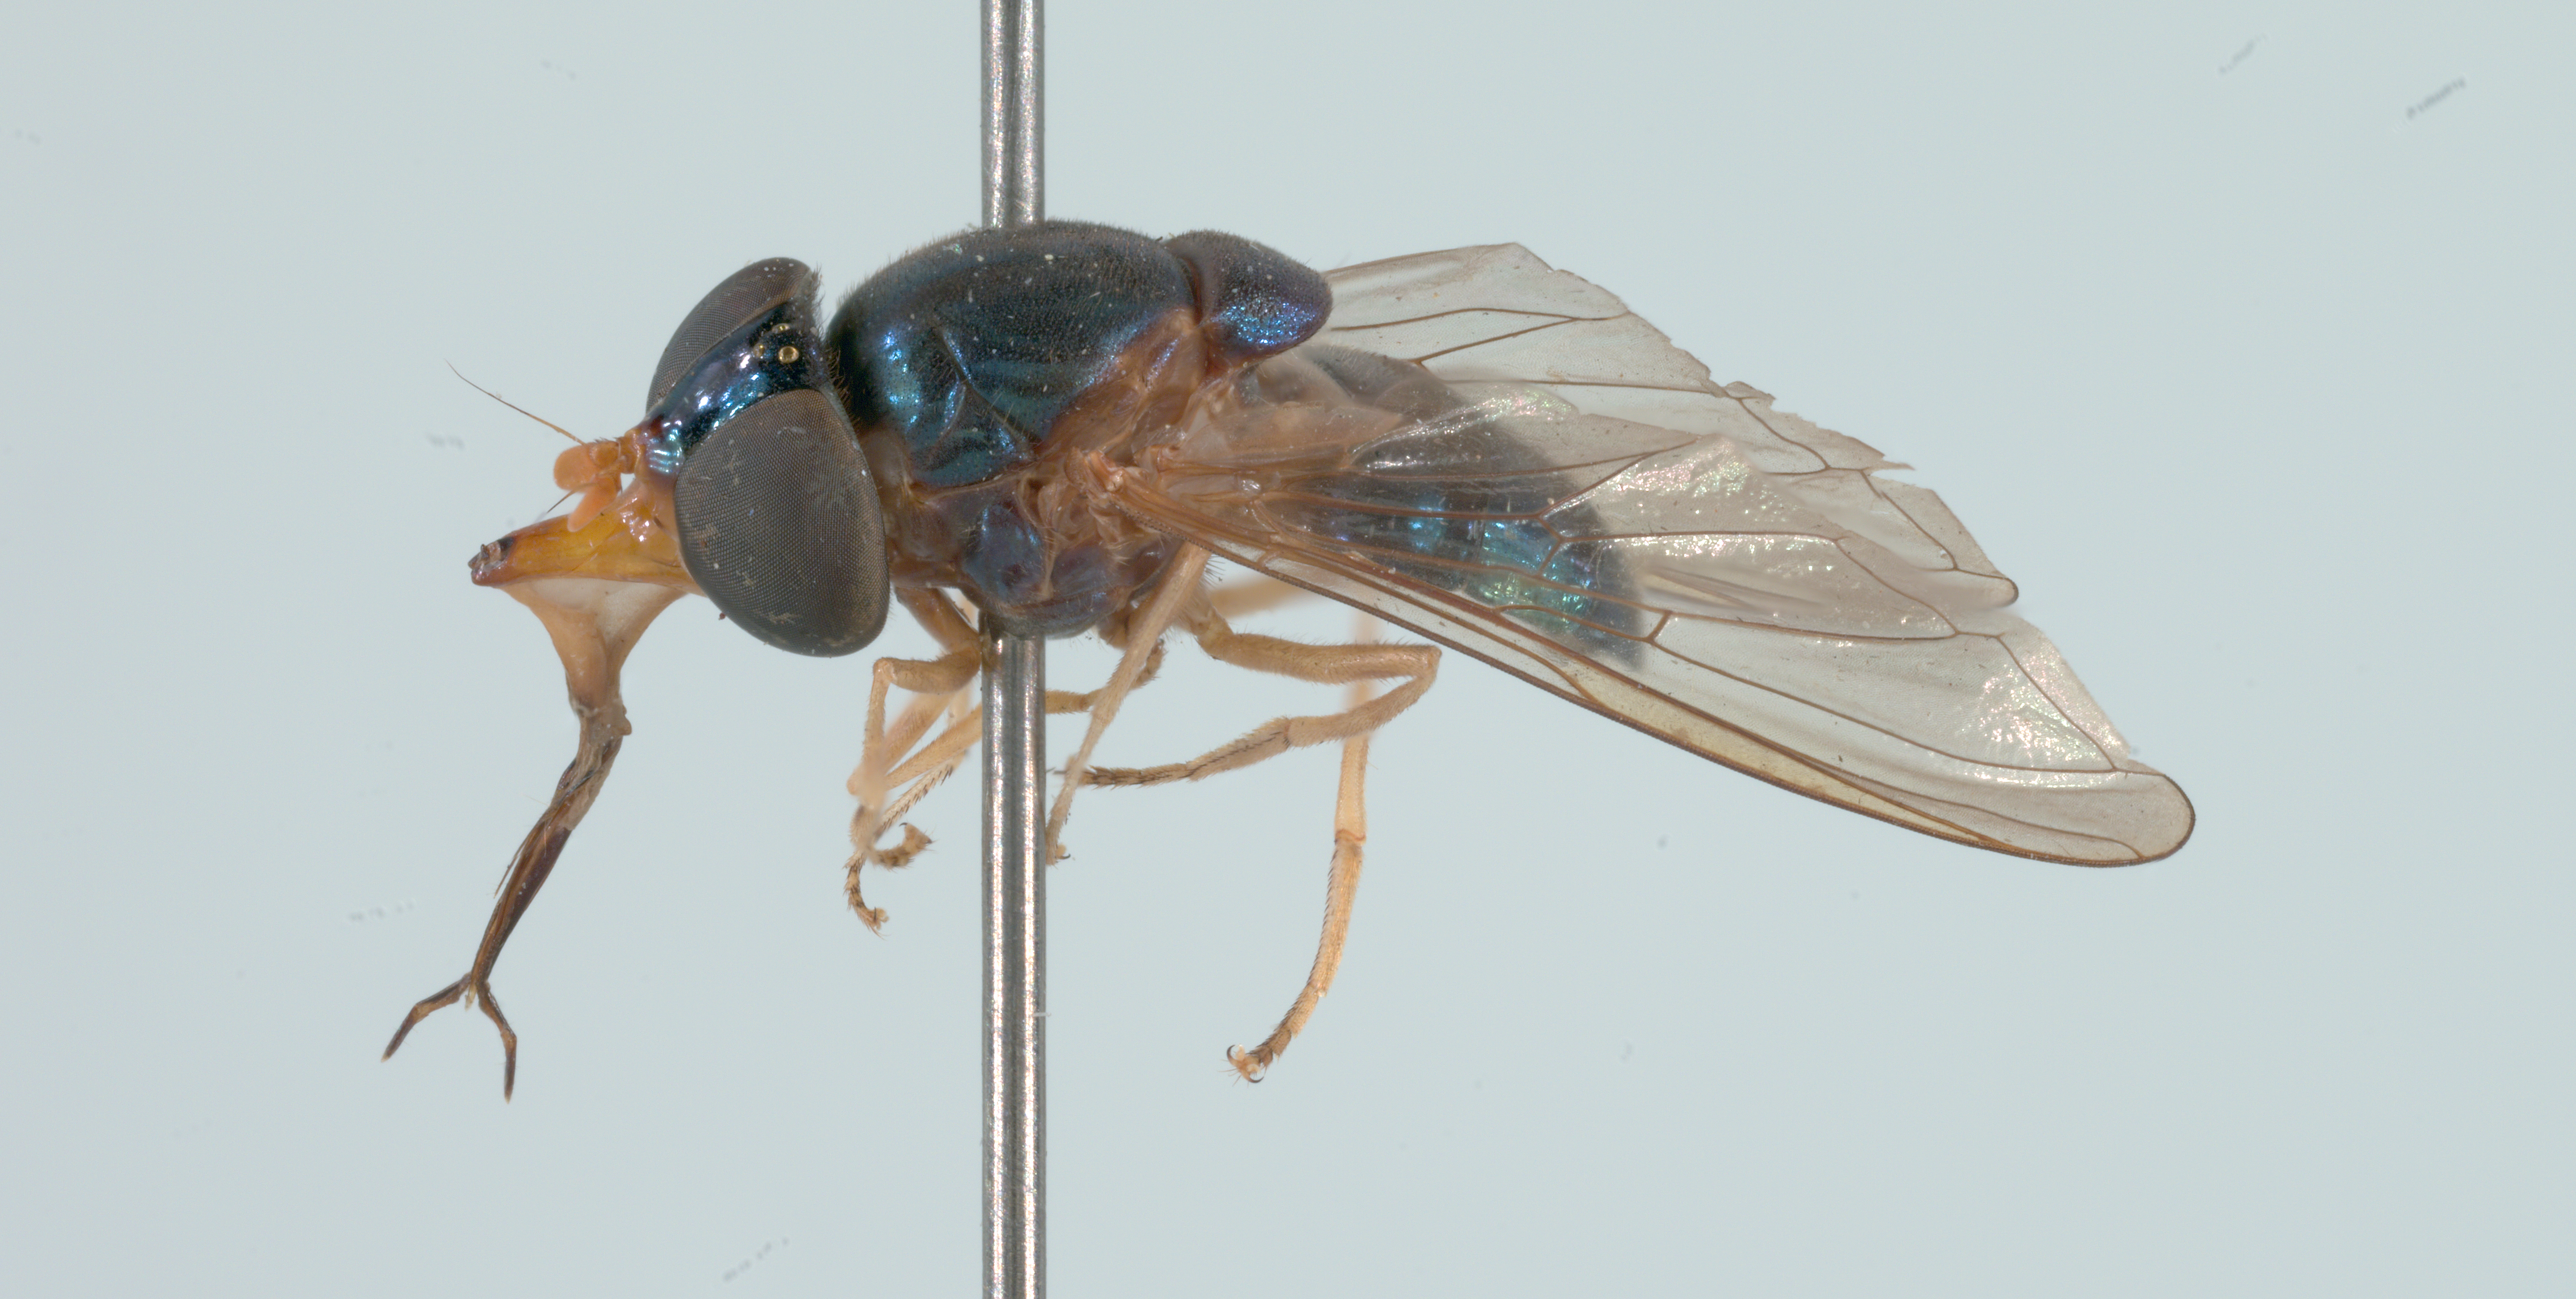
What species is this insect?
Rhingia caerulescens
